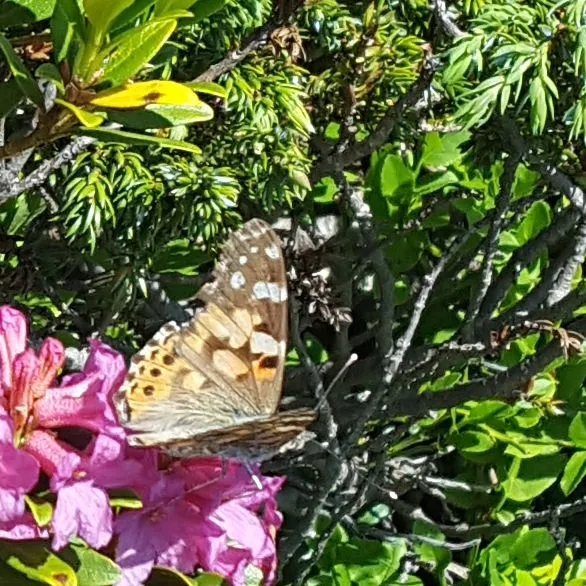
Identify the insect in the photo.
Vanessa cardui
